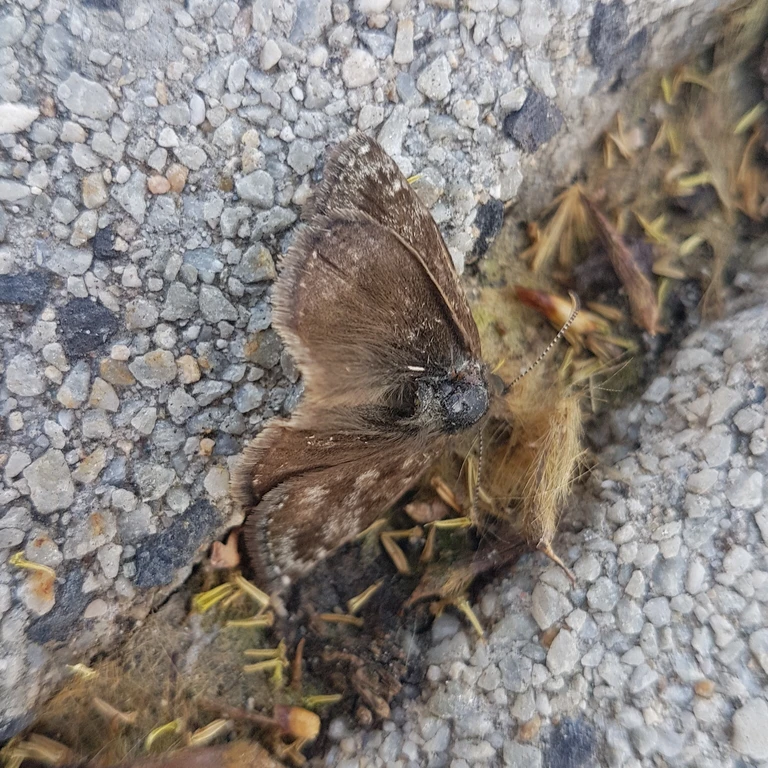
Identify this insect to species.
Erynnis tages
